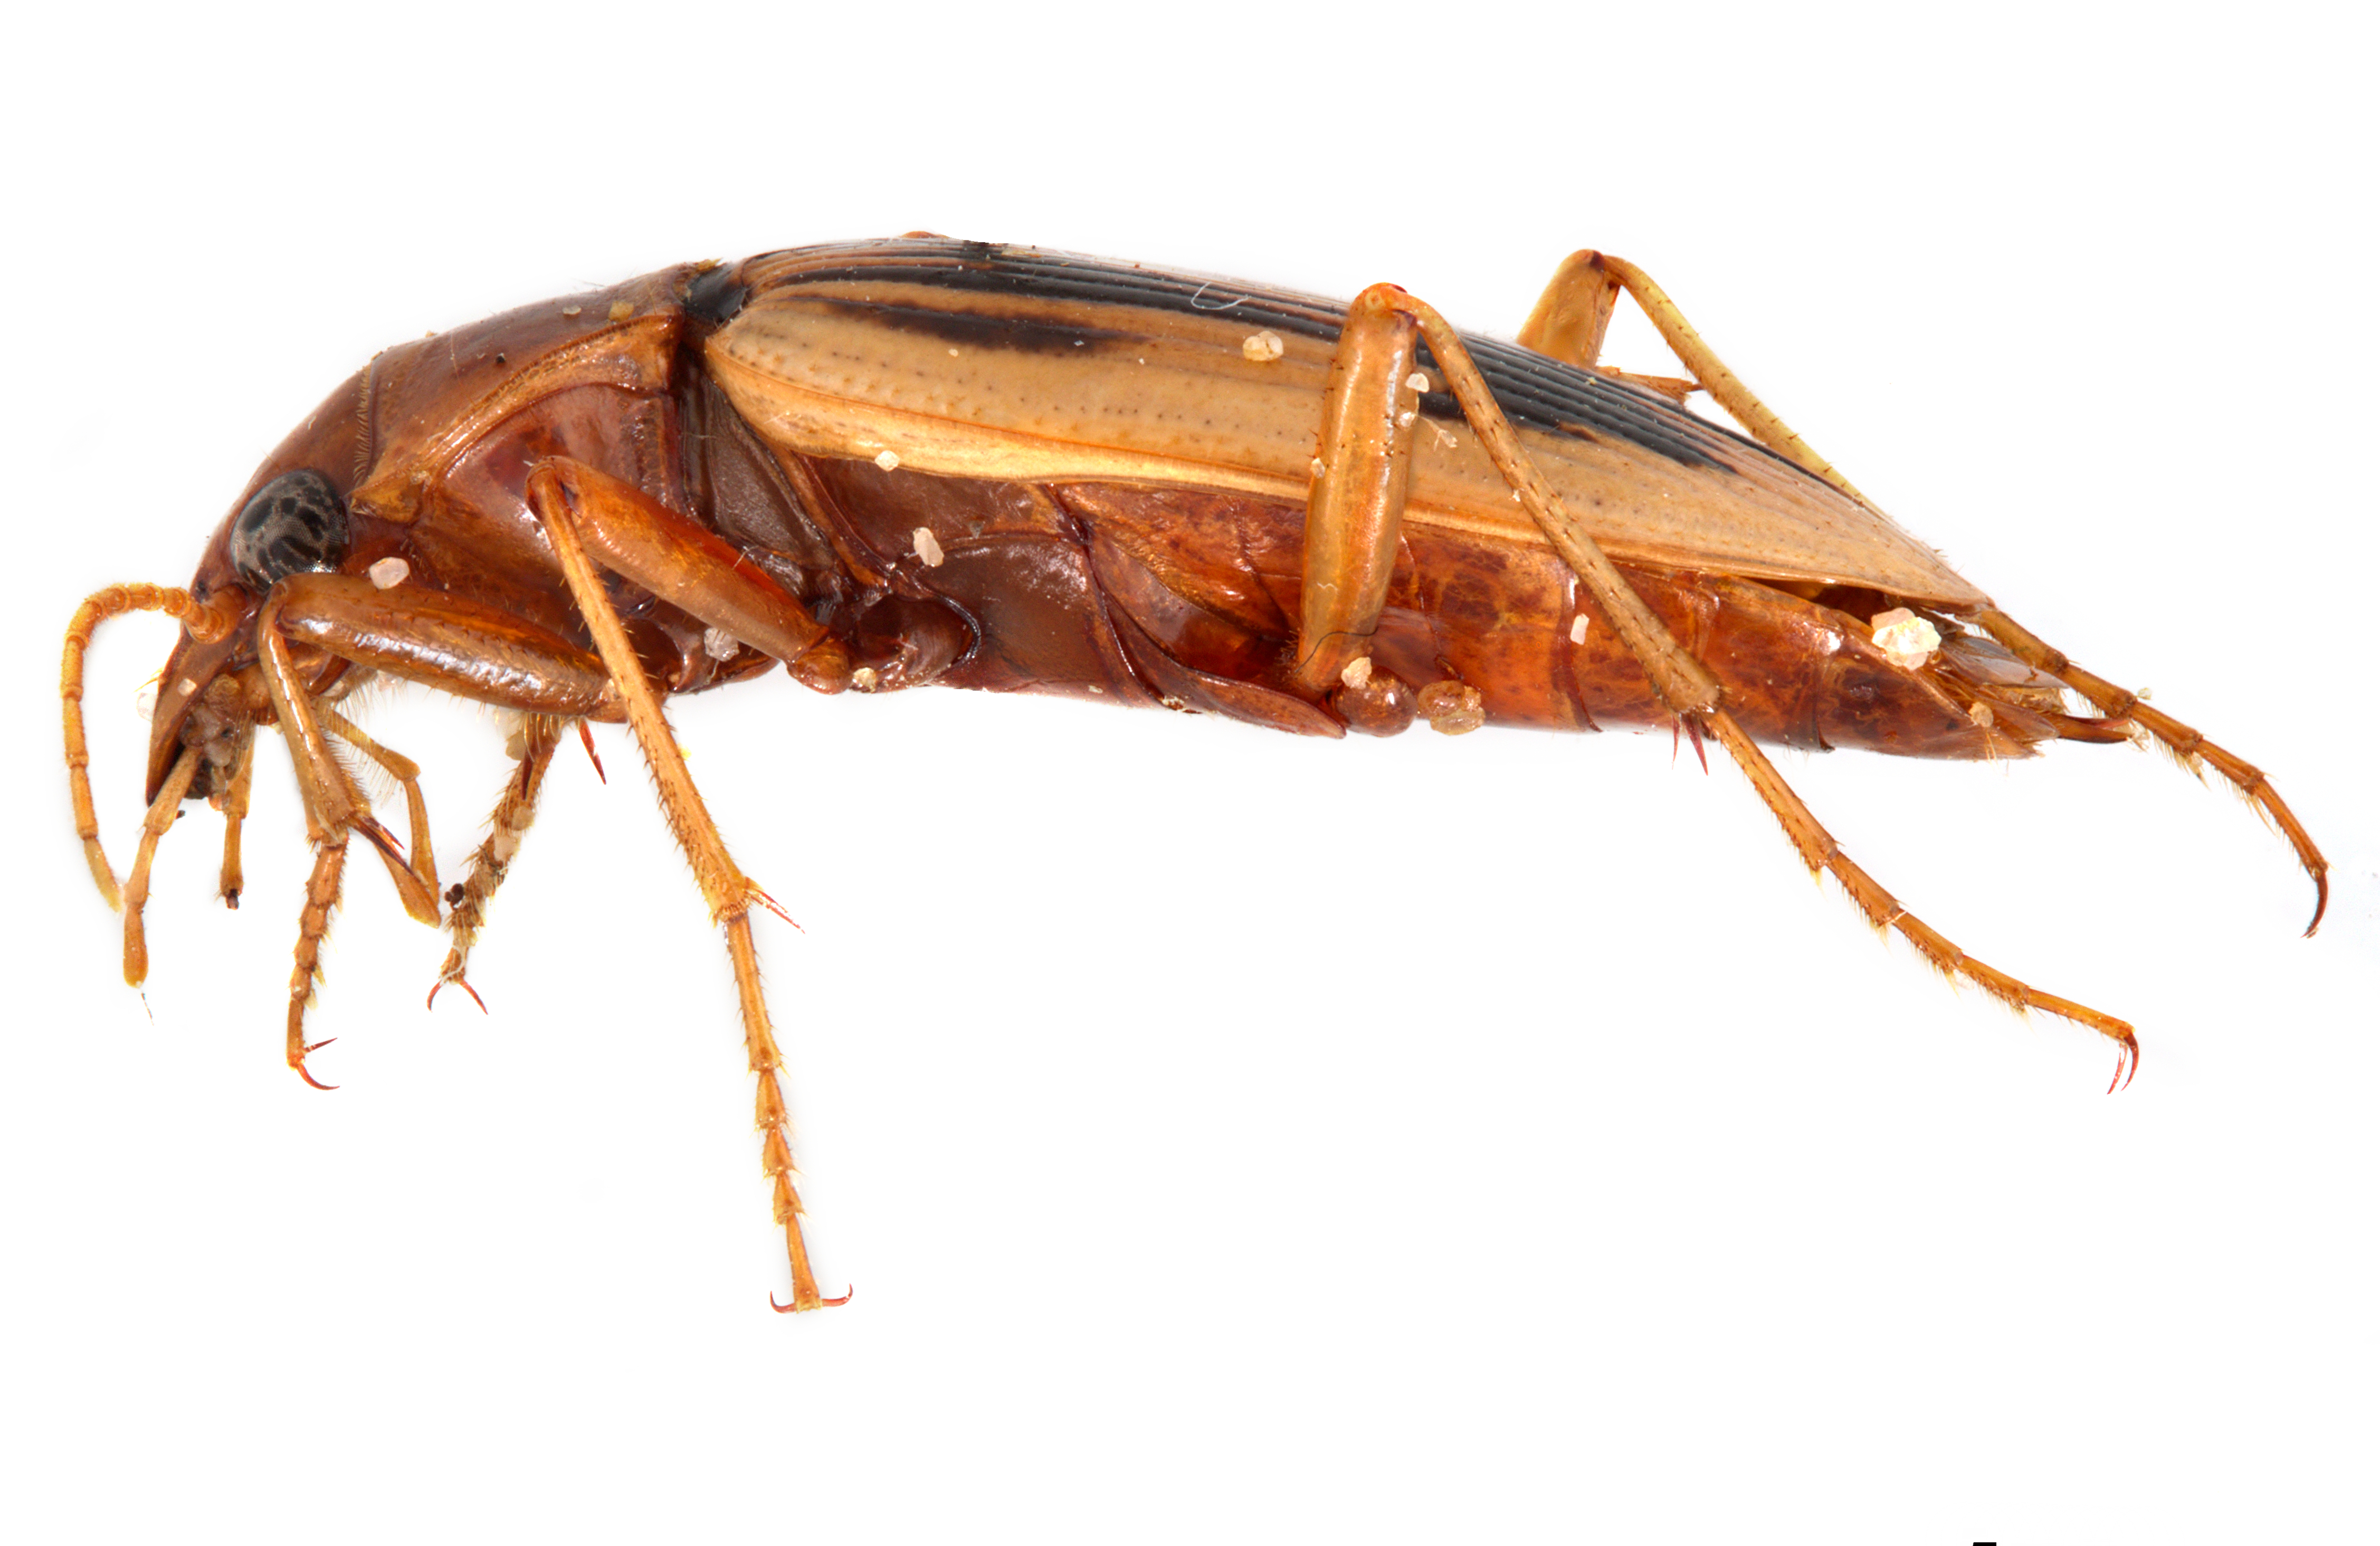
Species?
Eurynebria complanata
